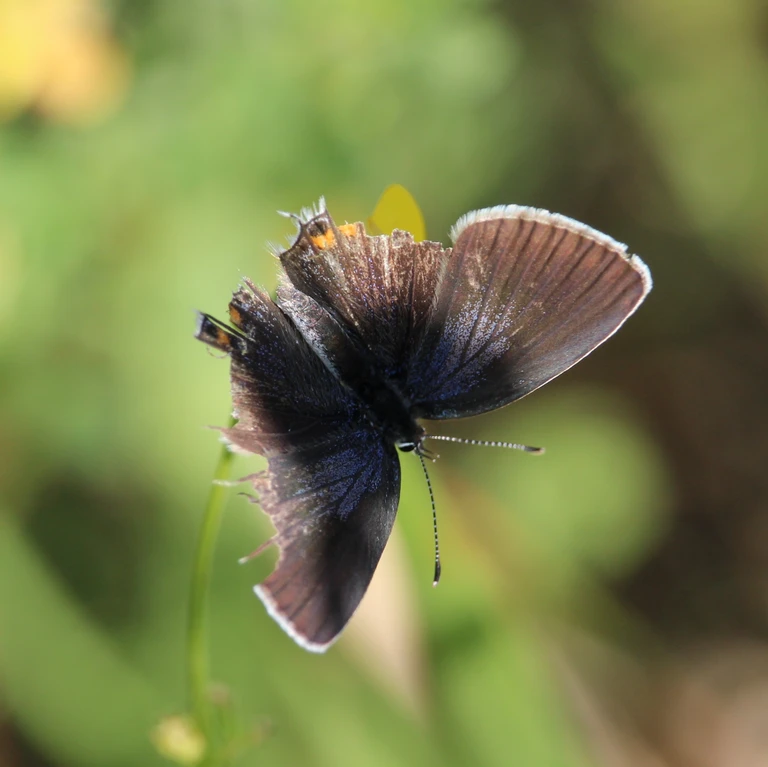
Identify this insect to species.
Cupido argiades (also Elkalyce argiades)
